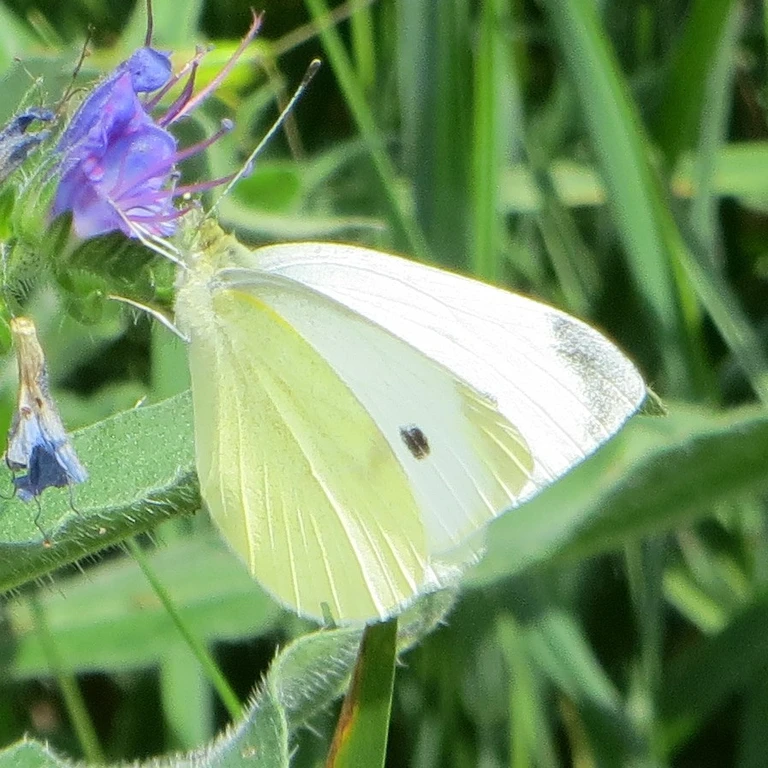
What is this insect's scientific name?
Pieris rapae
